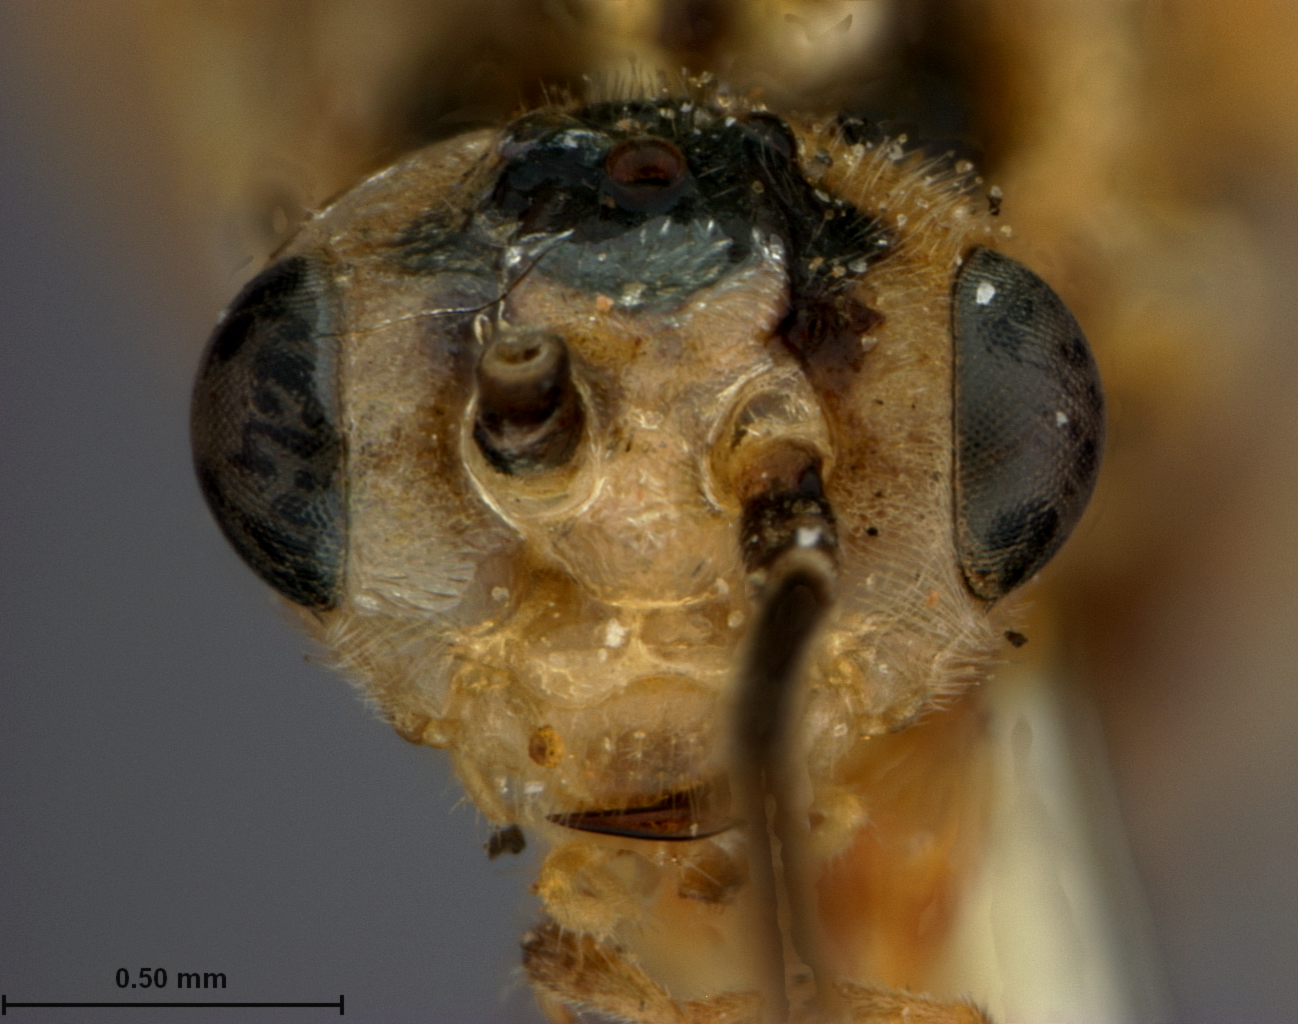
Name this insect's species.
Pteronus zebratus
